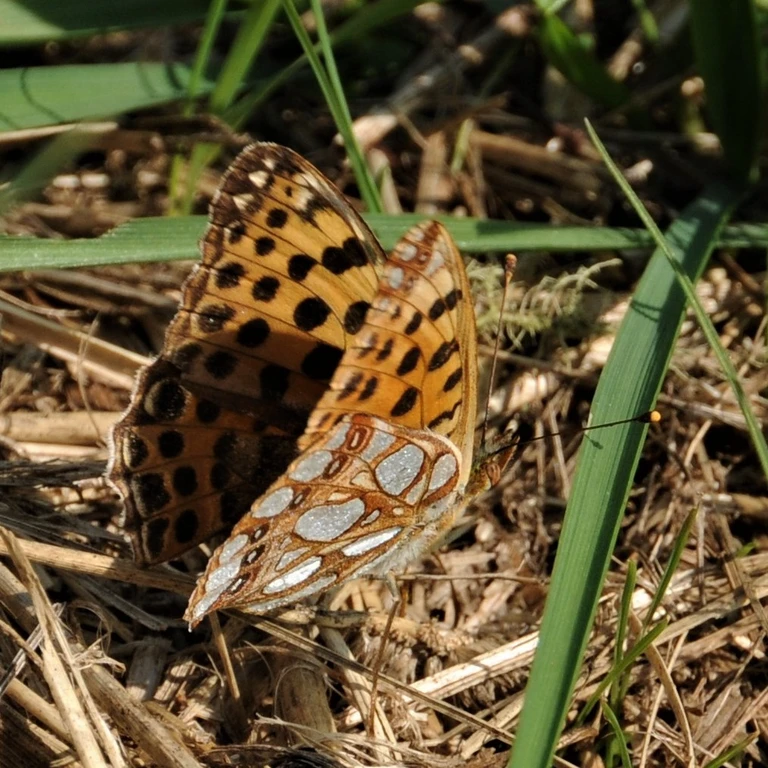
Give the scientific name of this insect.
Issoria lathonia
